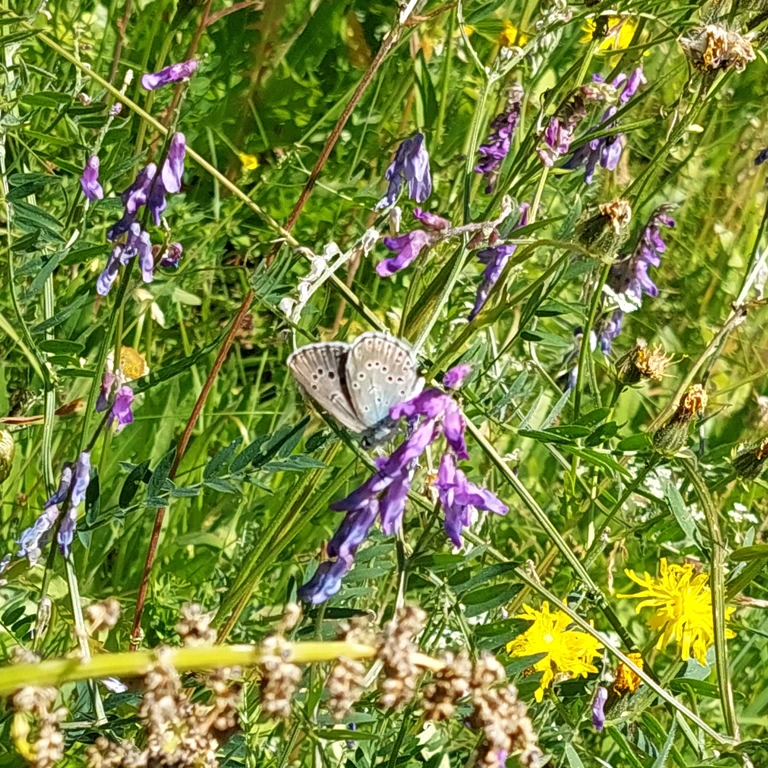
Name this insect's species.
Phengaris arion (also Maculinea arion)
